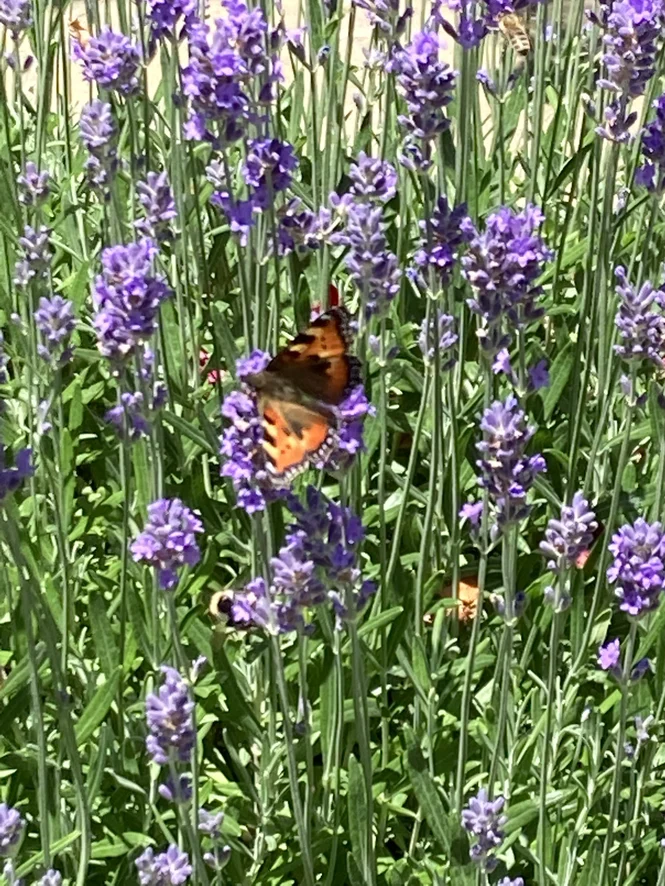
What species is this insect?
Aglais urticae
